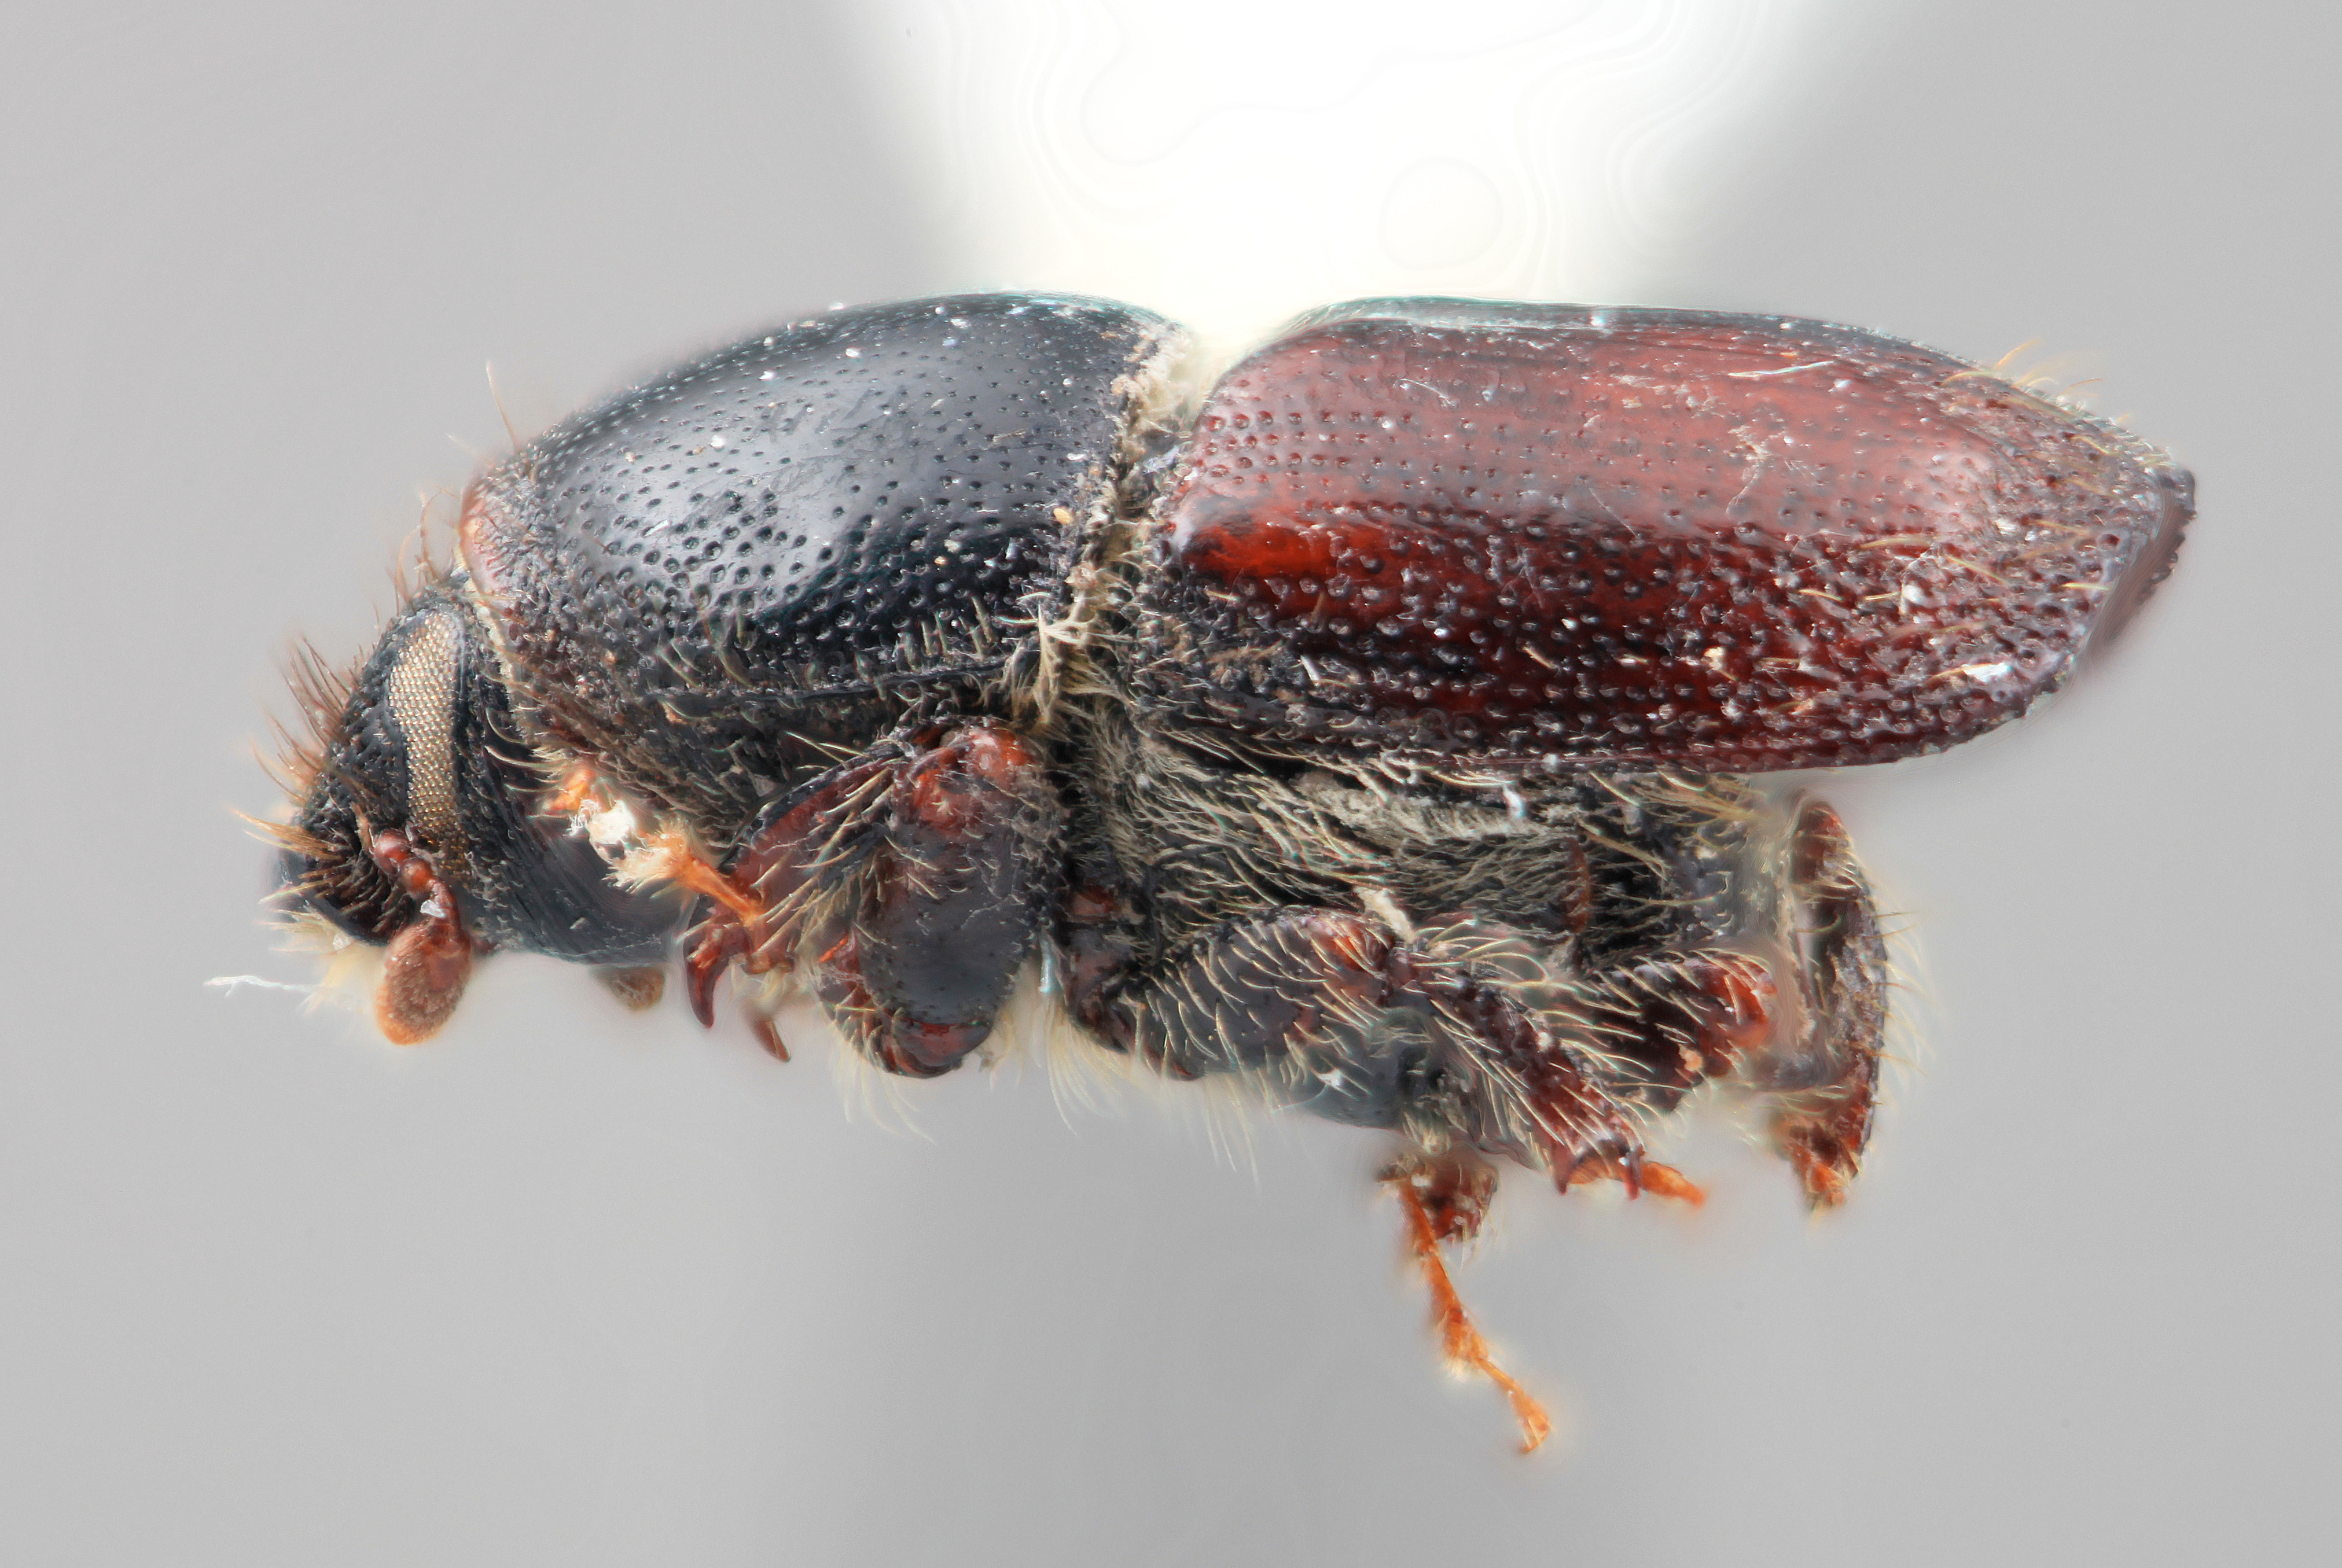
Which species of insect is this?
Scolytus hermosus
